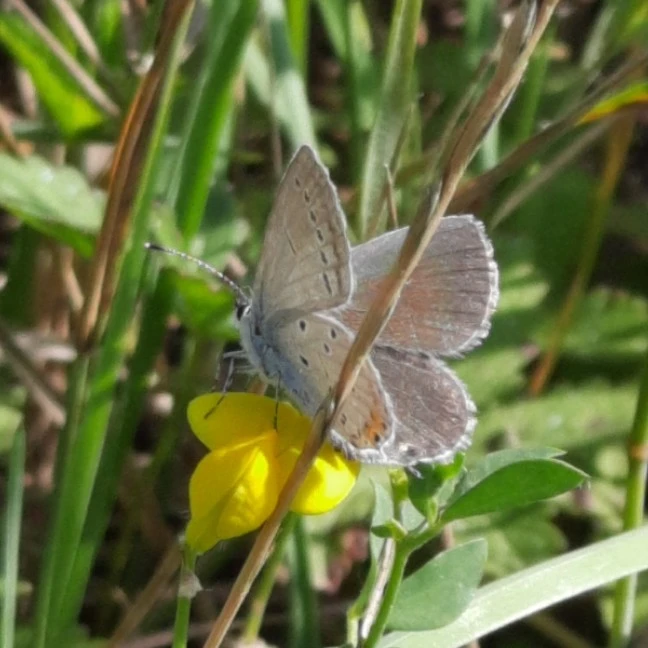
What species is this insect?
Cupido argiades (also Elkalyce argiades)
